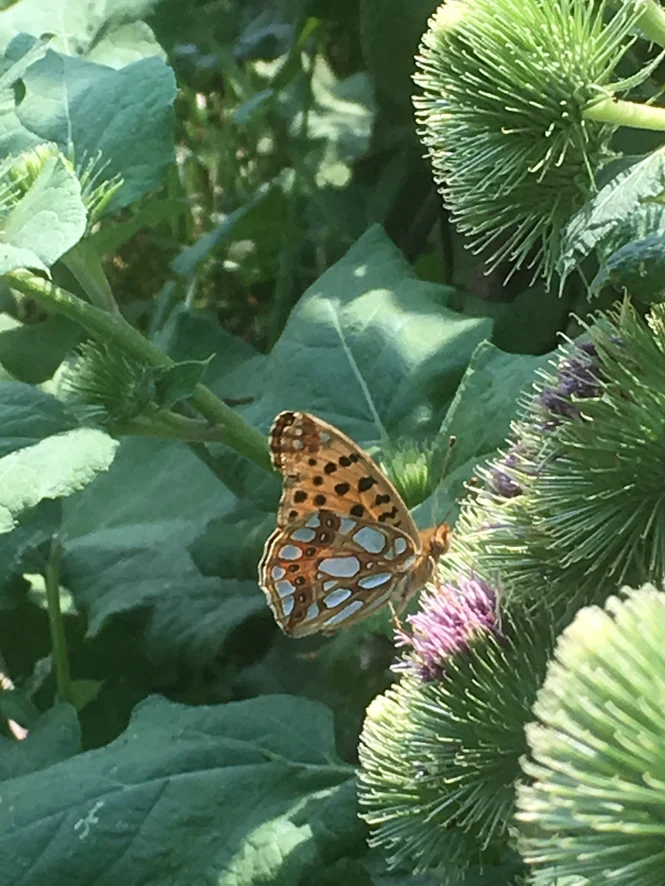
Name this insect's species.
Issoria lathonia
